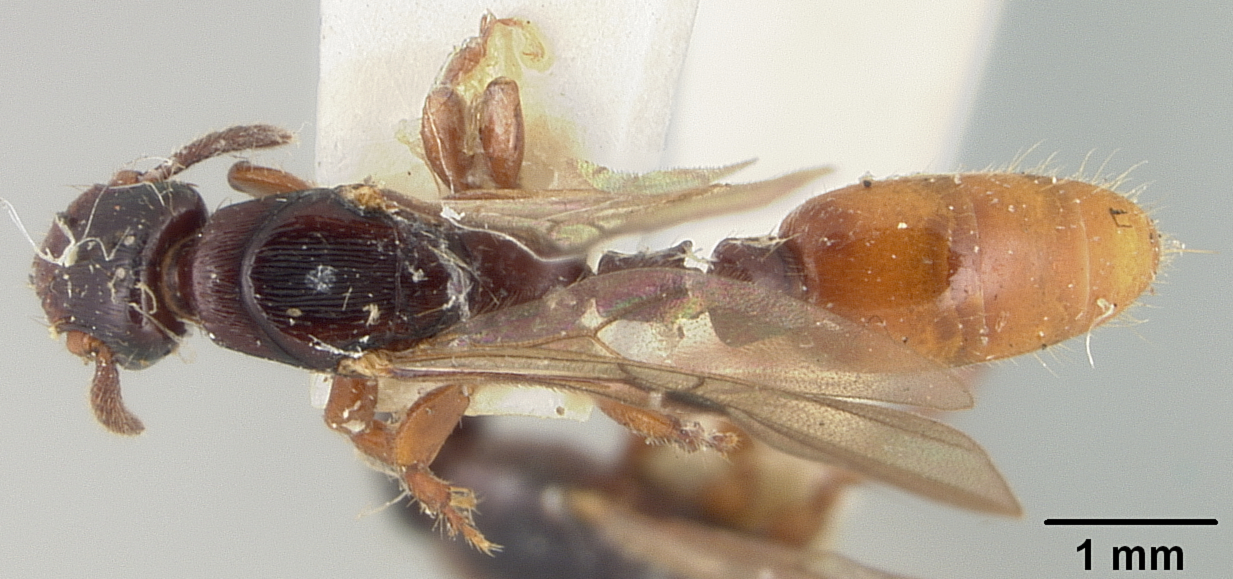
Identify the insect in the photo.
Metapone leae
